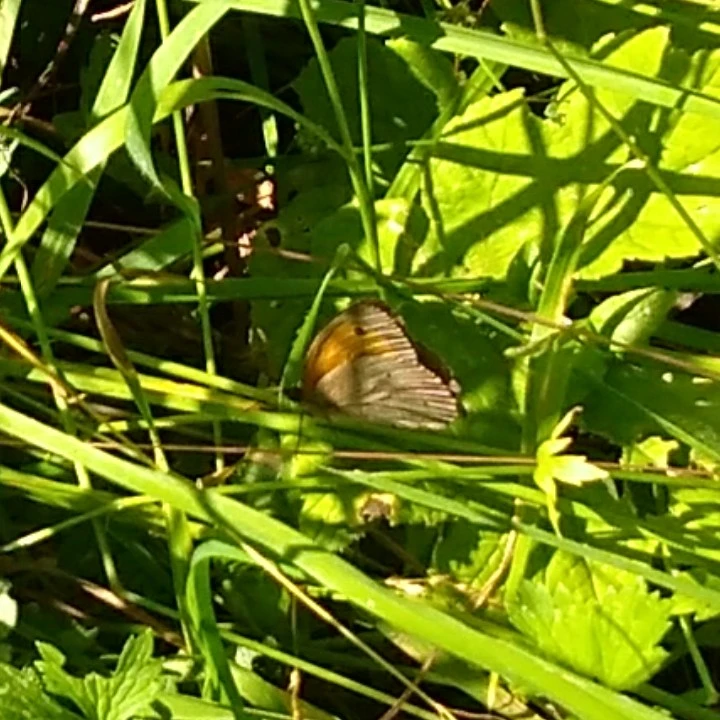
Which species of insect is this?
Maniola jurtina
